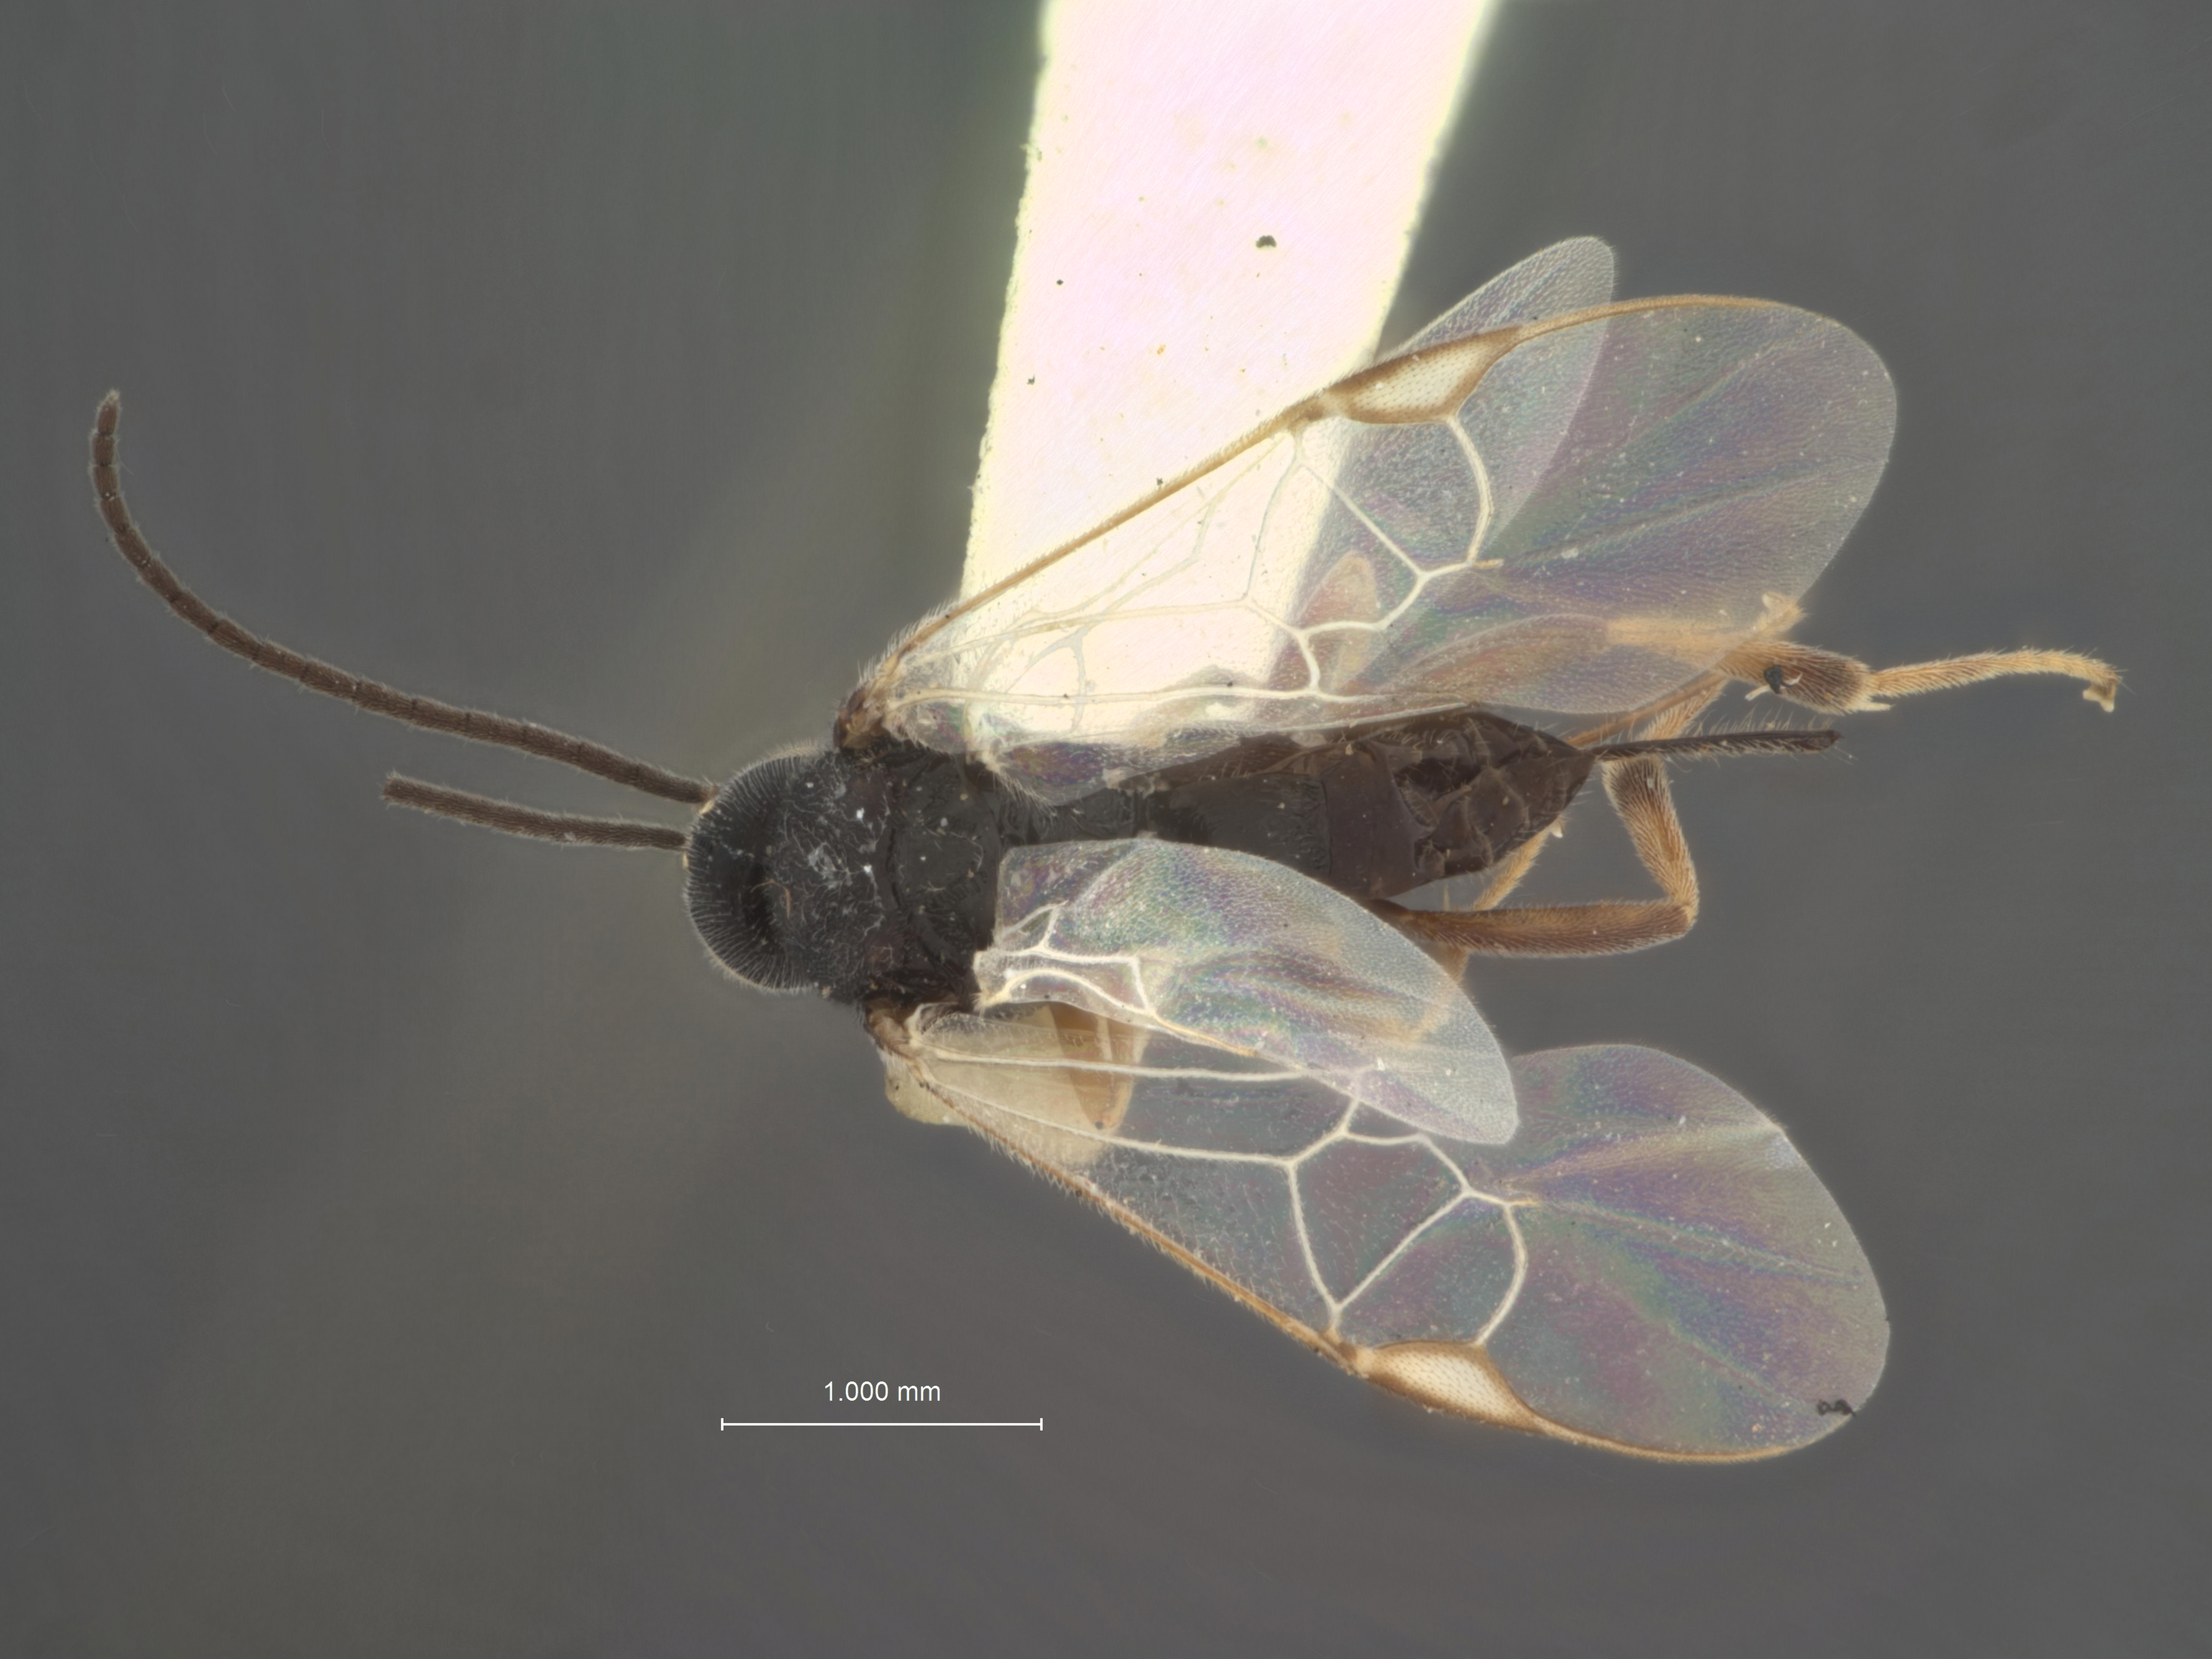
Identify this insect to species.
Apanteles phycodis
